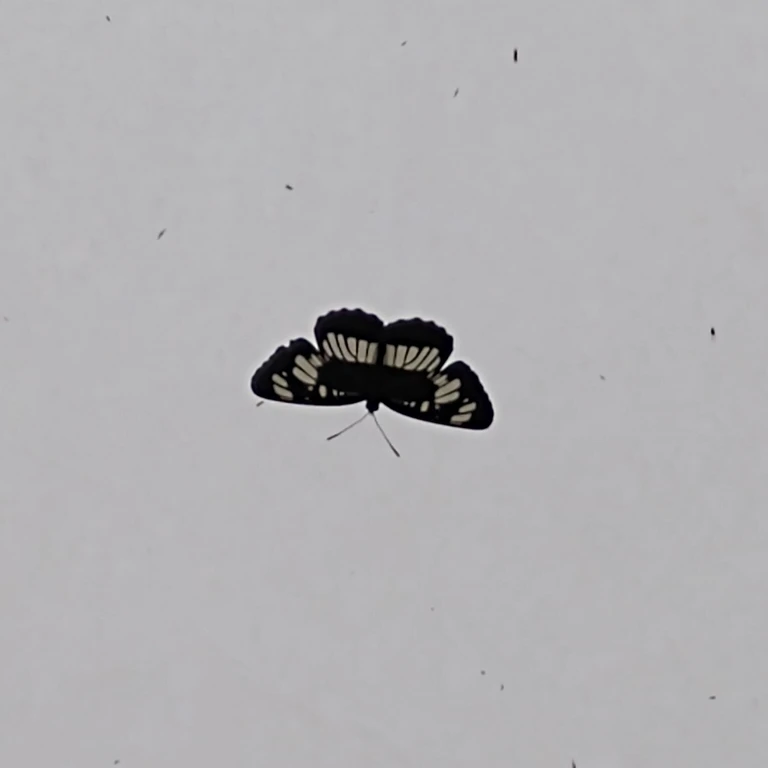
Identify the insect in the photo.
Neptis rivularis
